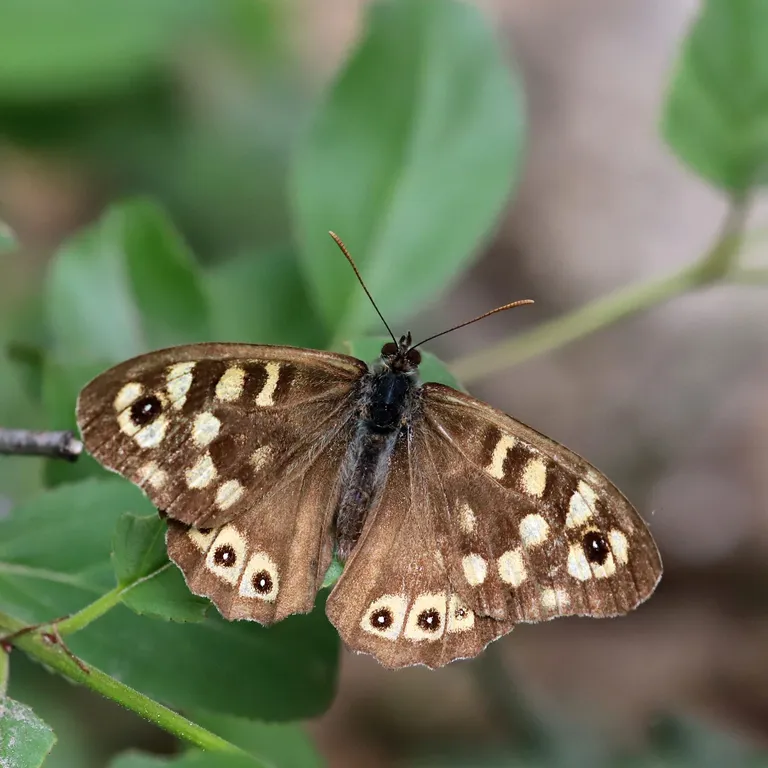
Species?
Pararge aegeria
